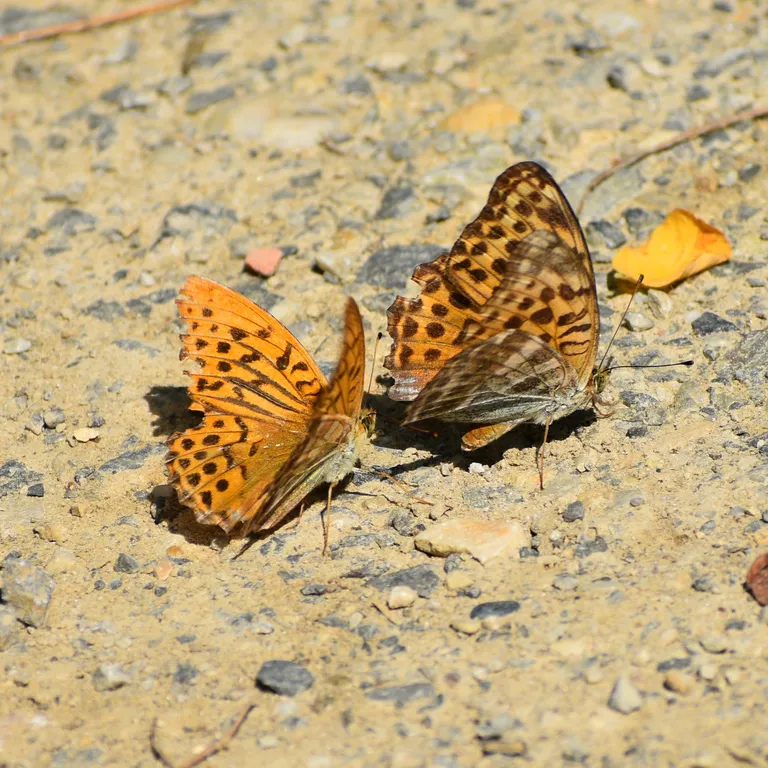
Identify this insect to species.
Argynnis paphia
